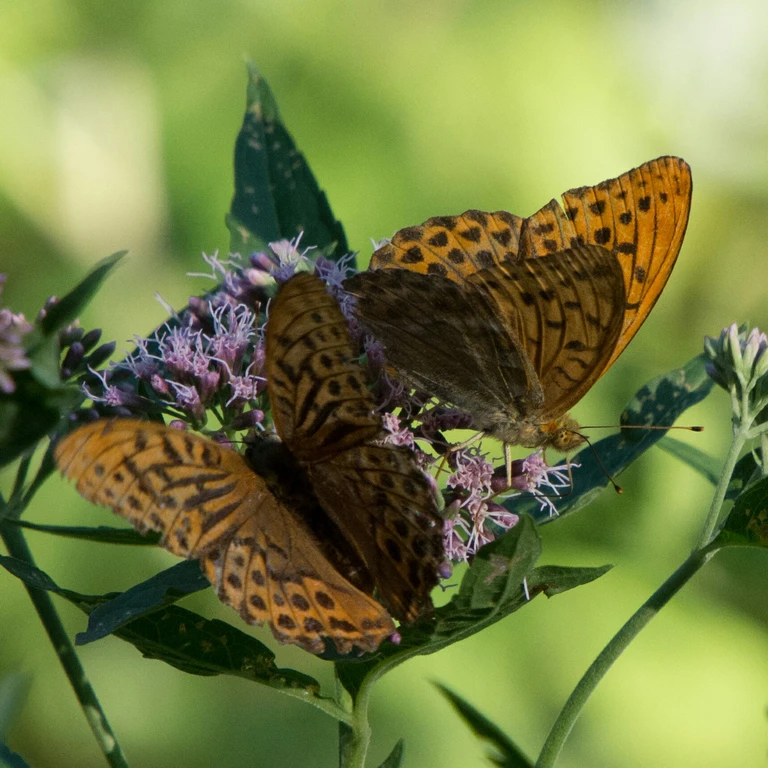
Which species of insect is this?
Argynnis paphia
